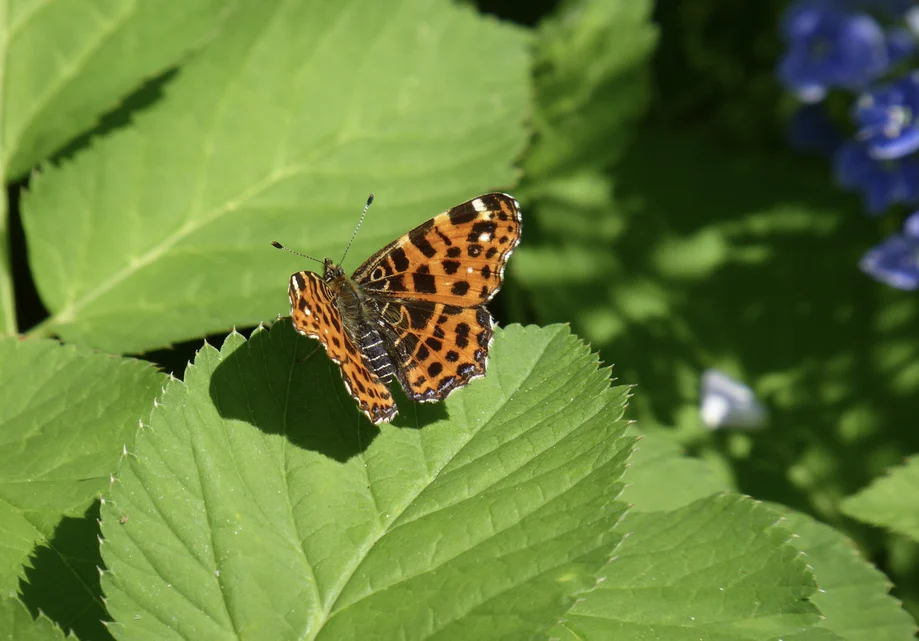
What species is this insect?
Araschnia levana
